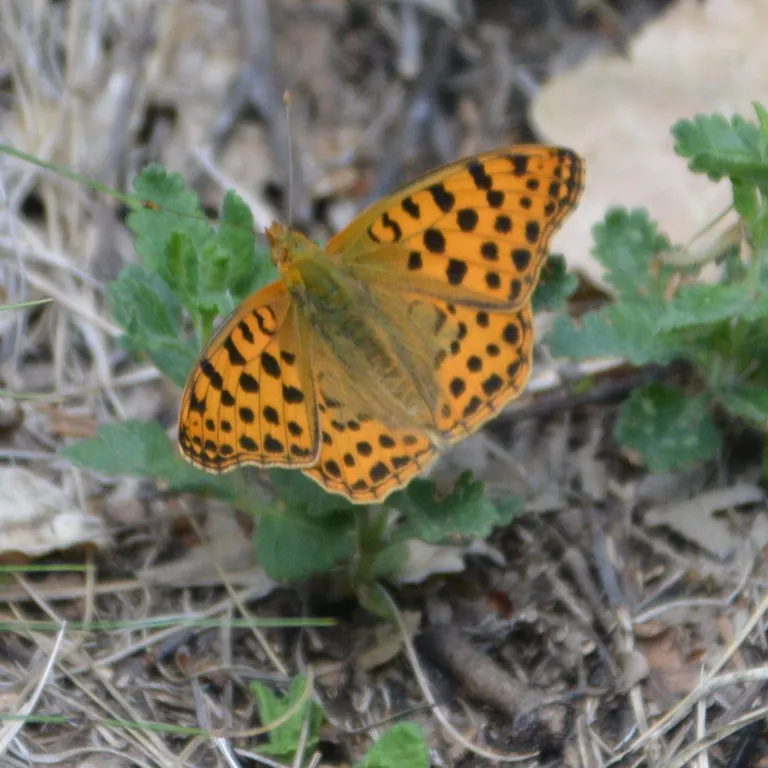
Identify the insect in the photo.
Issoria lathonia
